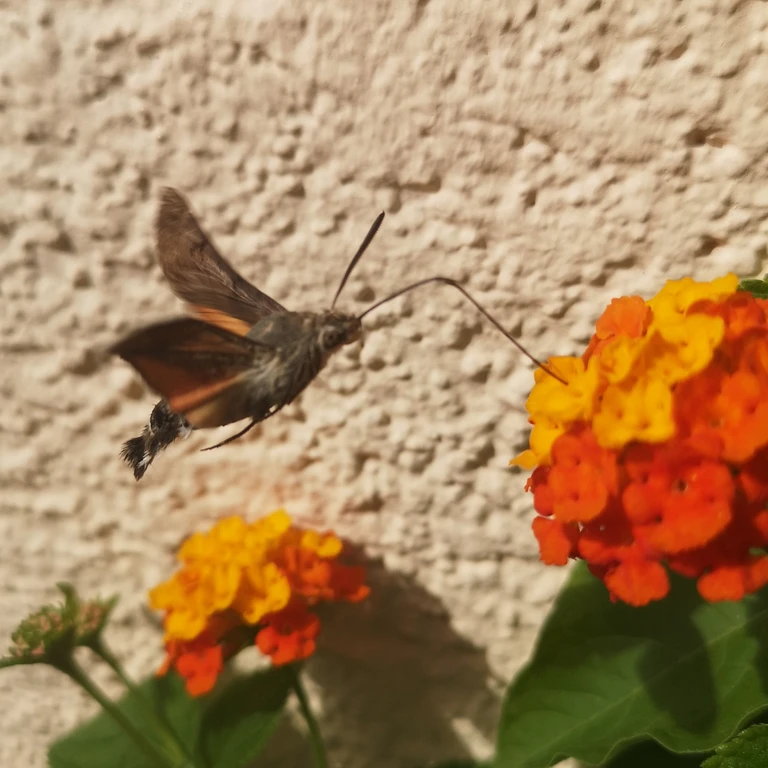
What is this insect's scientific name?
Macroglossum stellatarum
